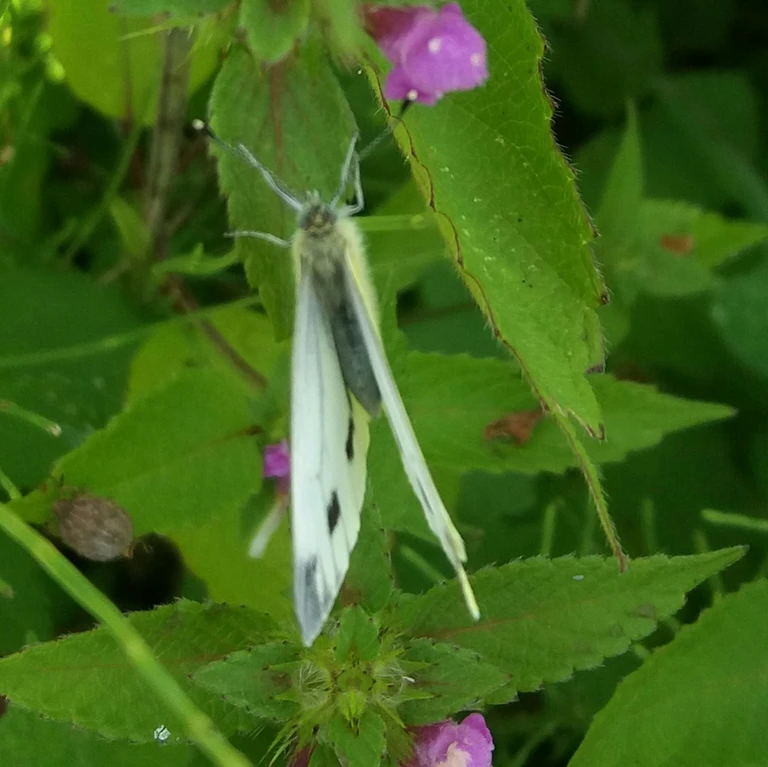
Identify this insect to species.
Pieris napi
